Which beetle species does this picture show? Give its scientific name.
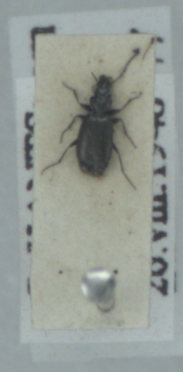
Syntomus obscuroguttatus
